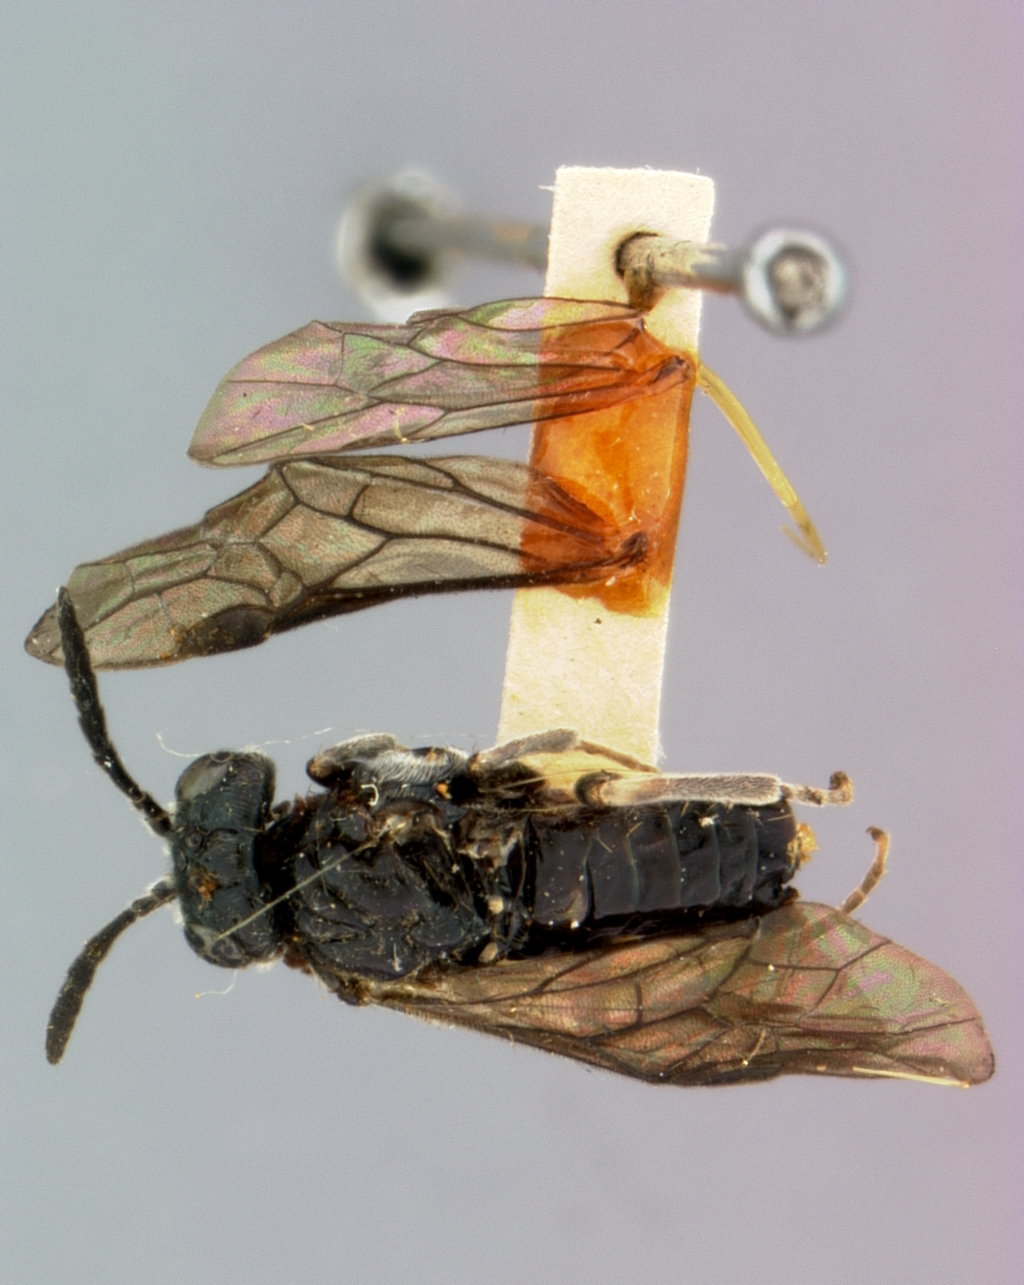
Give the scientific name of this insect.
Monophadnoides crassicornis
